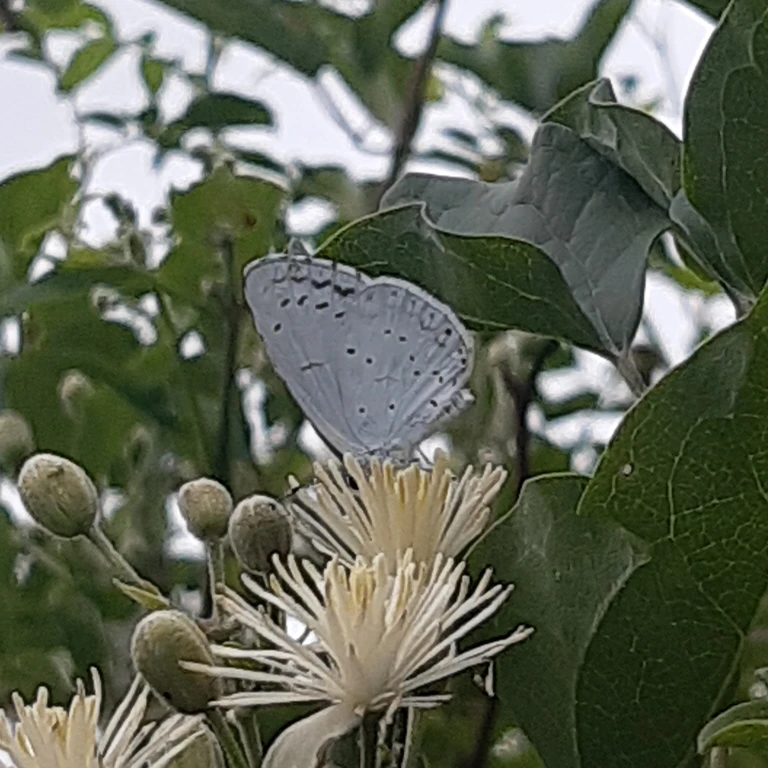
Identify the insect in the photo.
Celastrina argiolus
